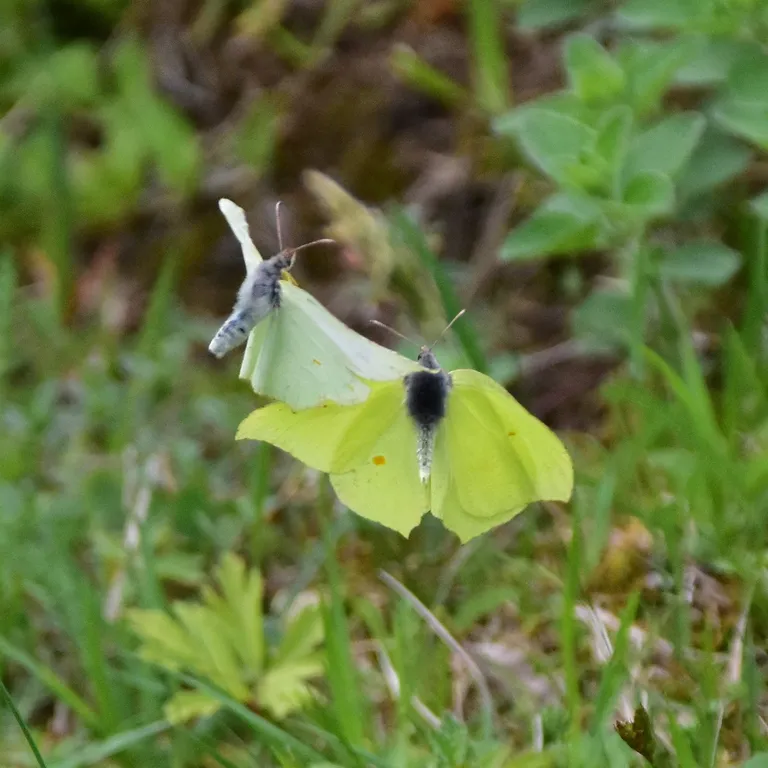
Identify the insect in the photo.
Gonepteryx rhamni
